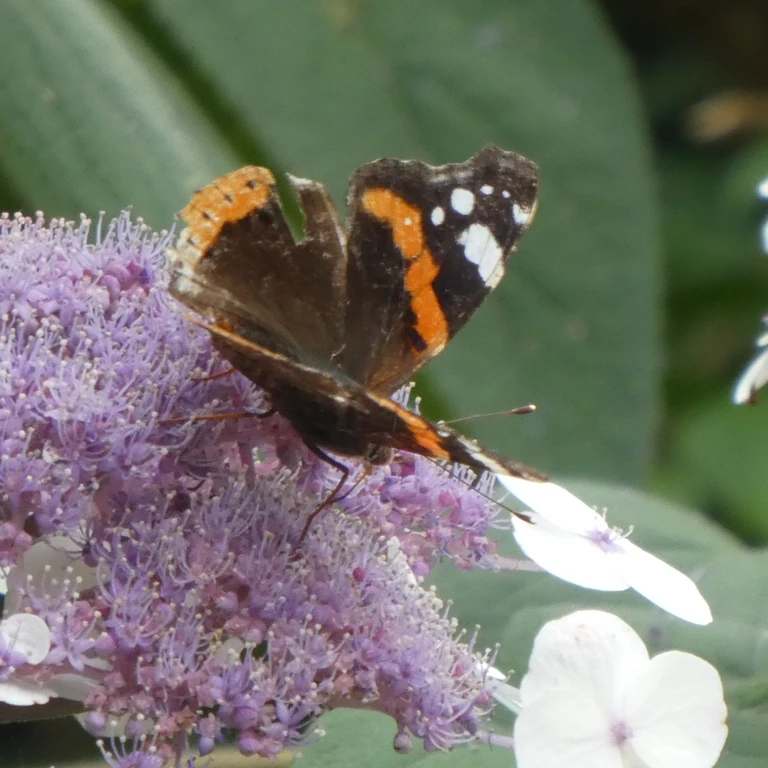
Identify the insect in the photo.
Vanessa atalanta
